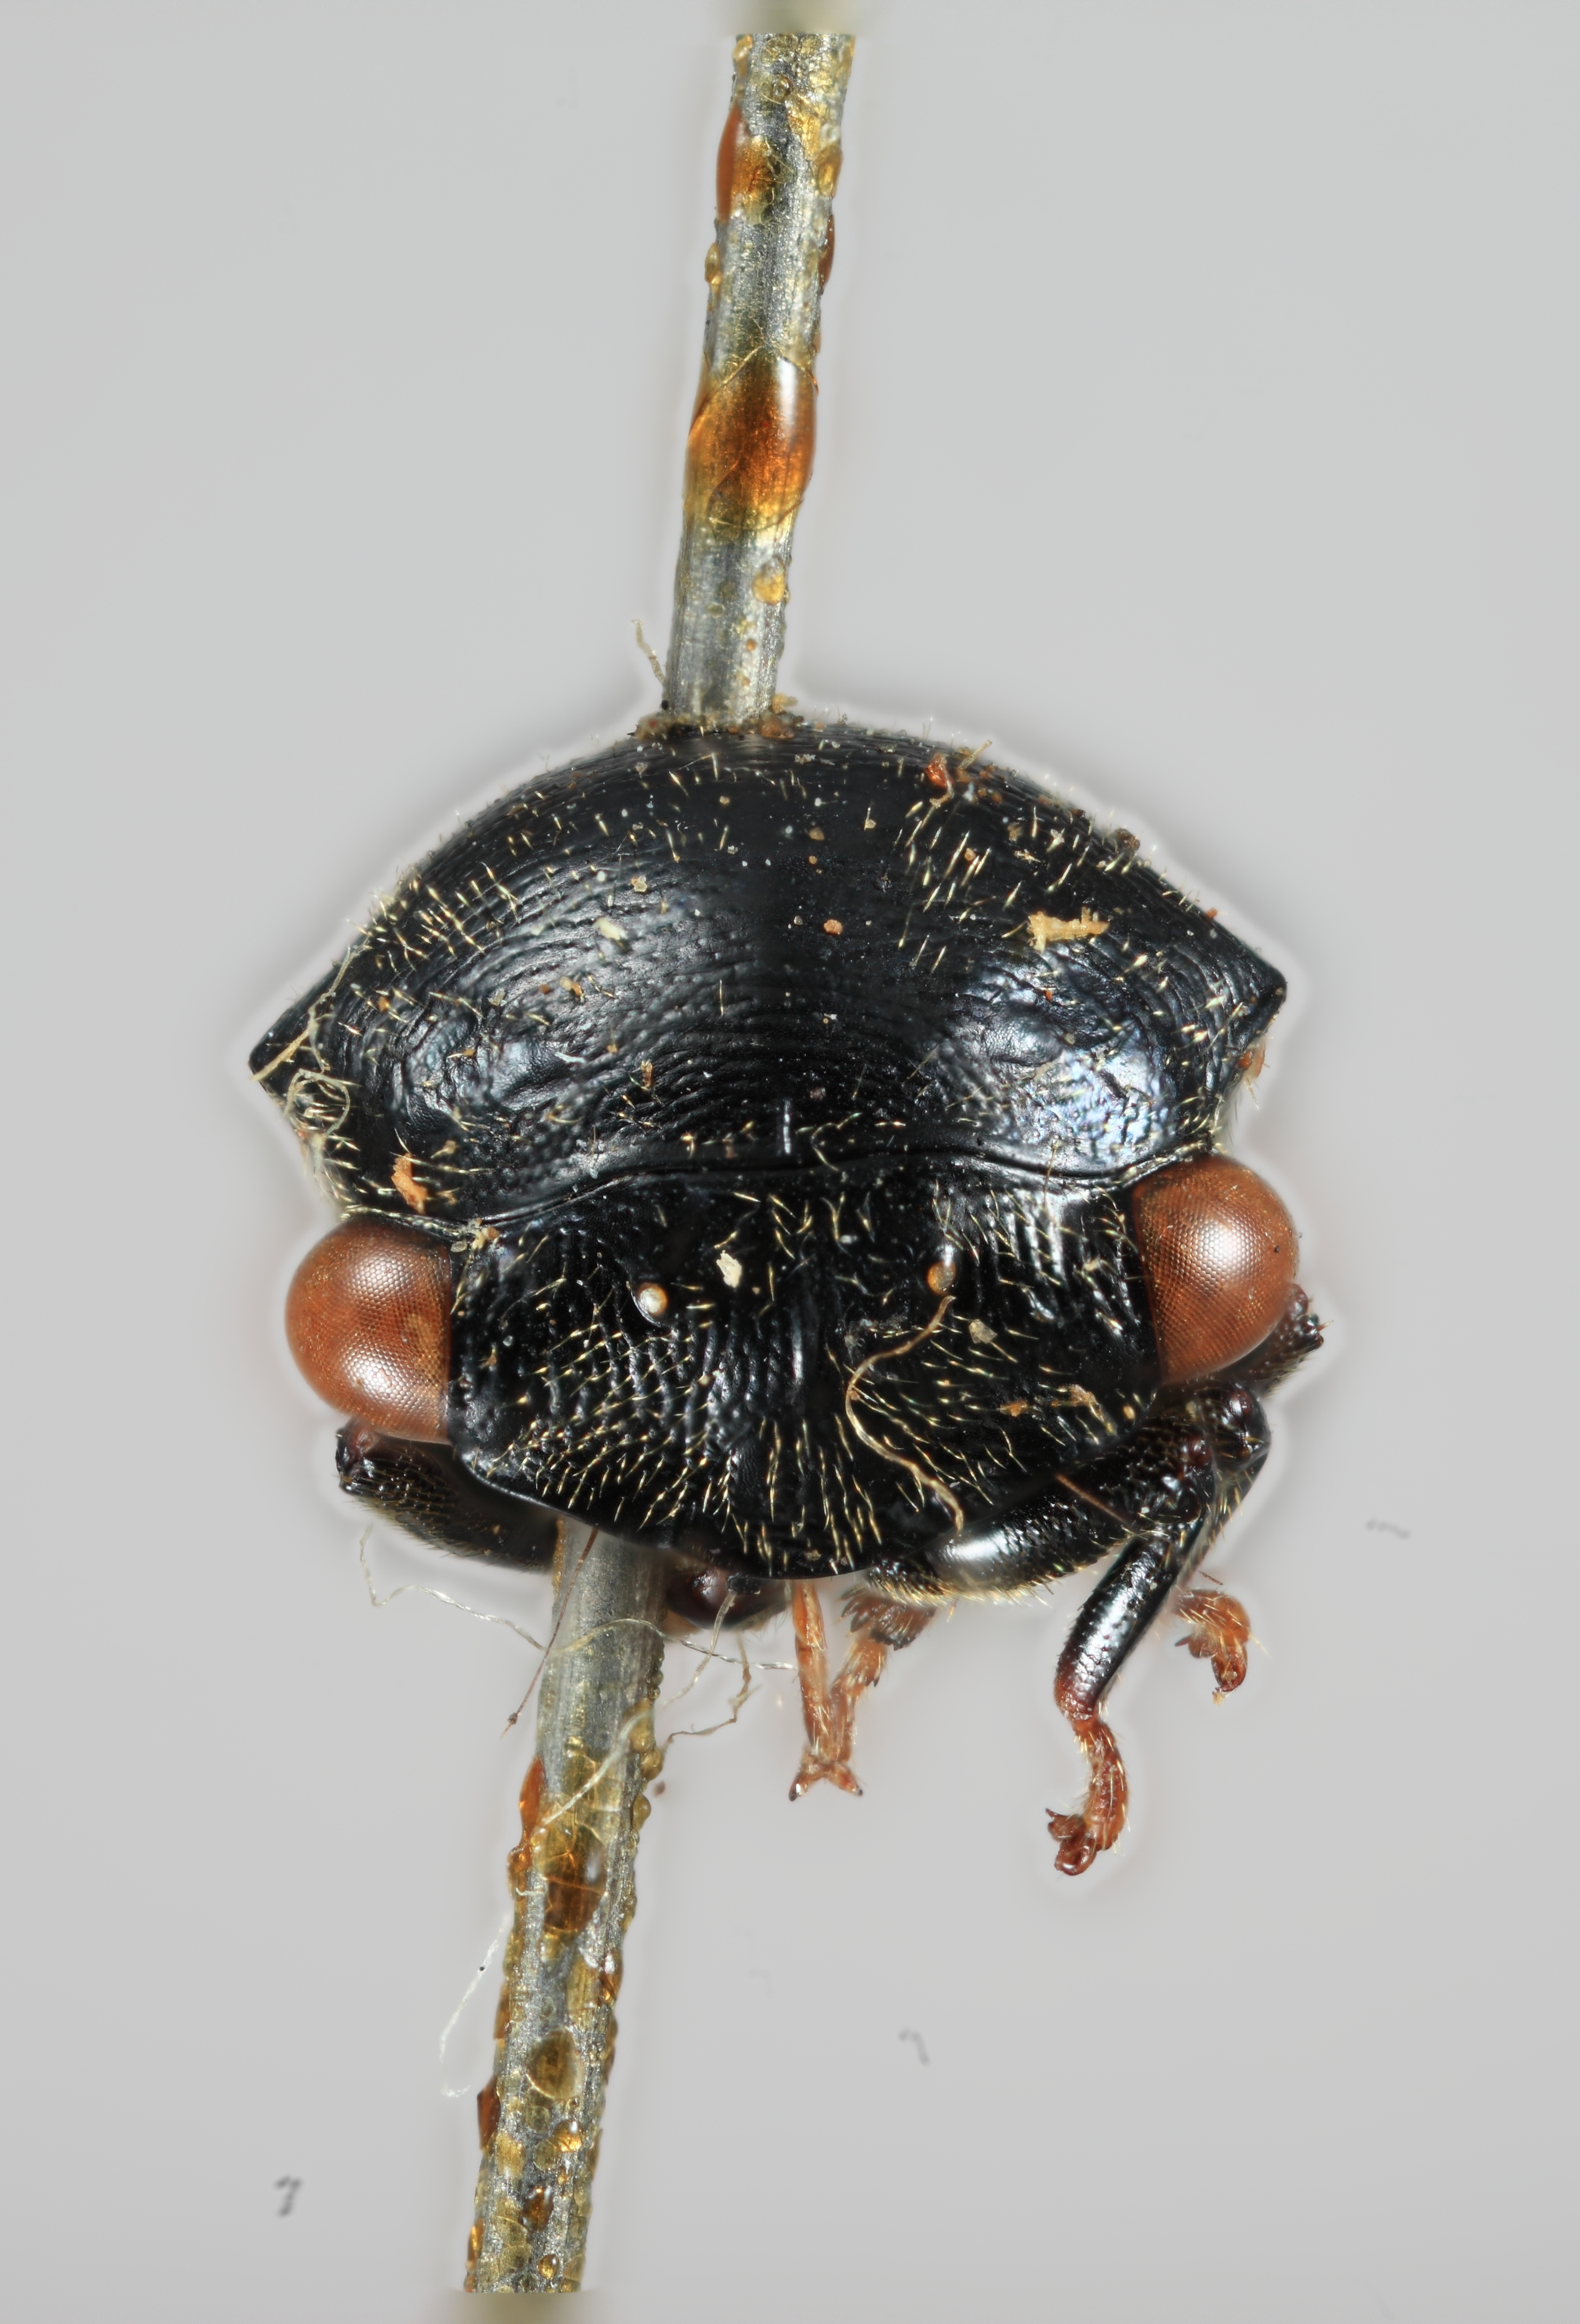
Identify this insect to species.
Cryptaspidia nigra
